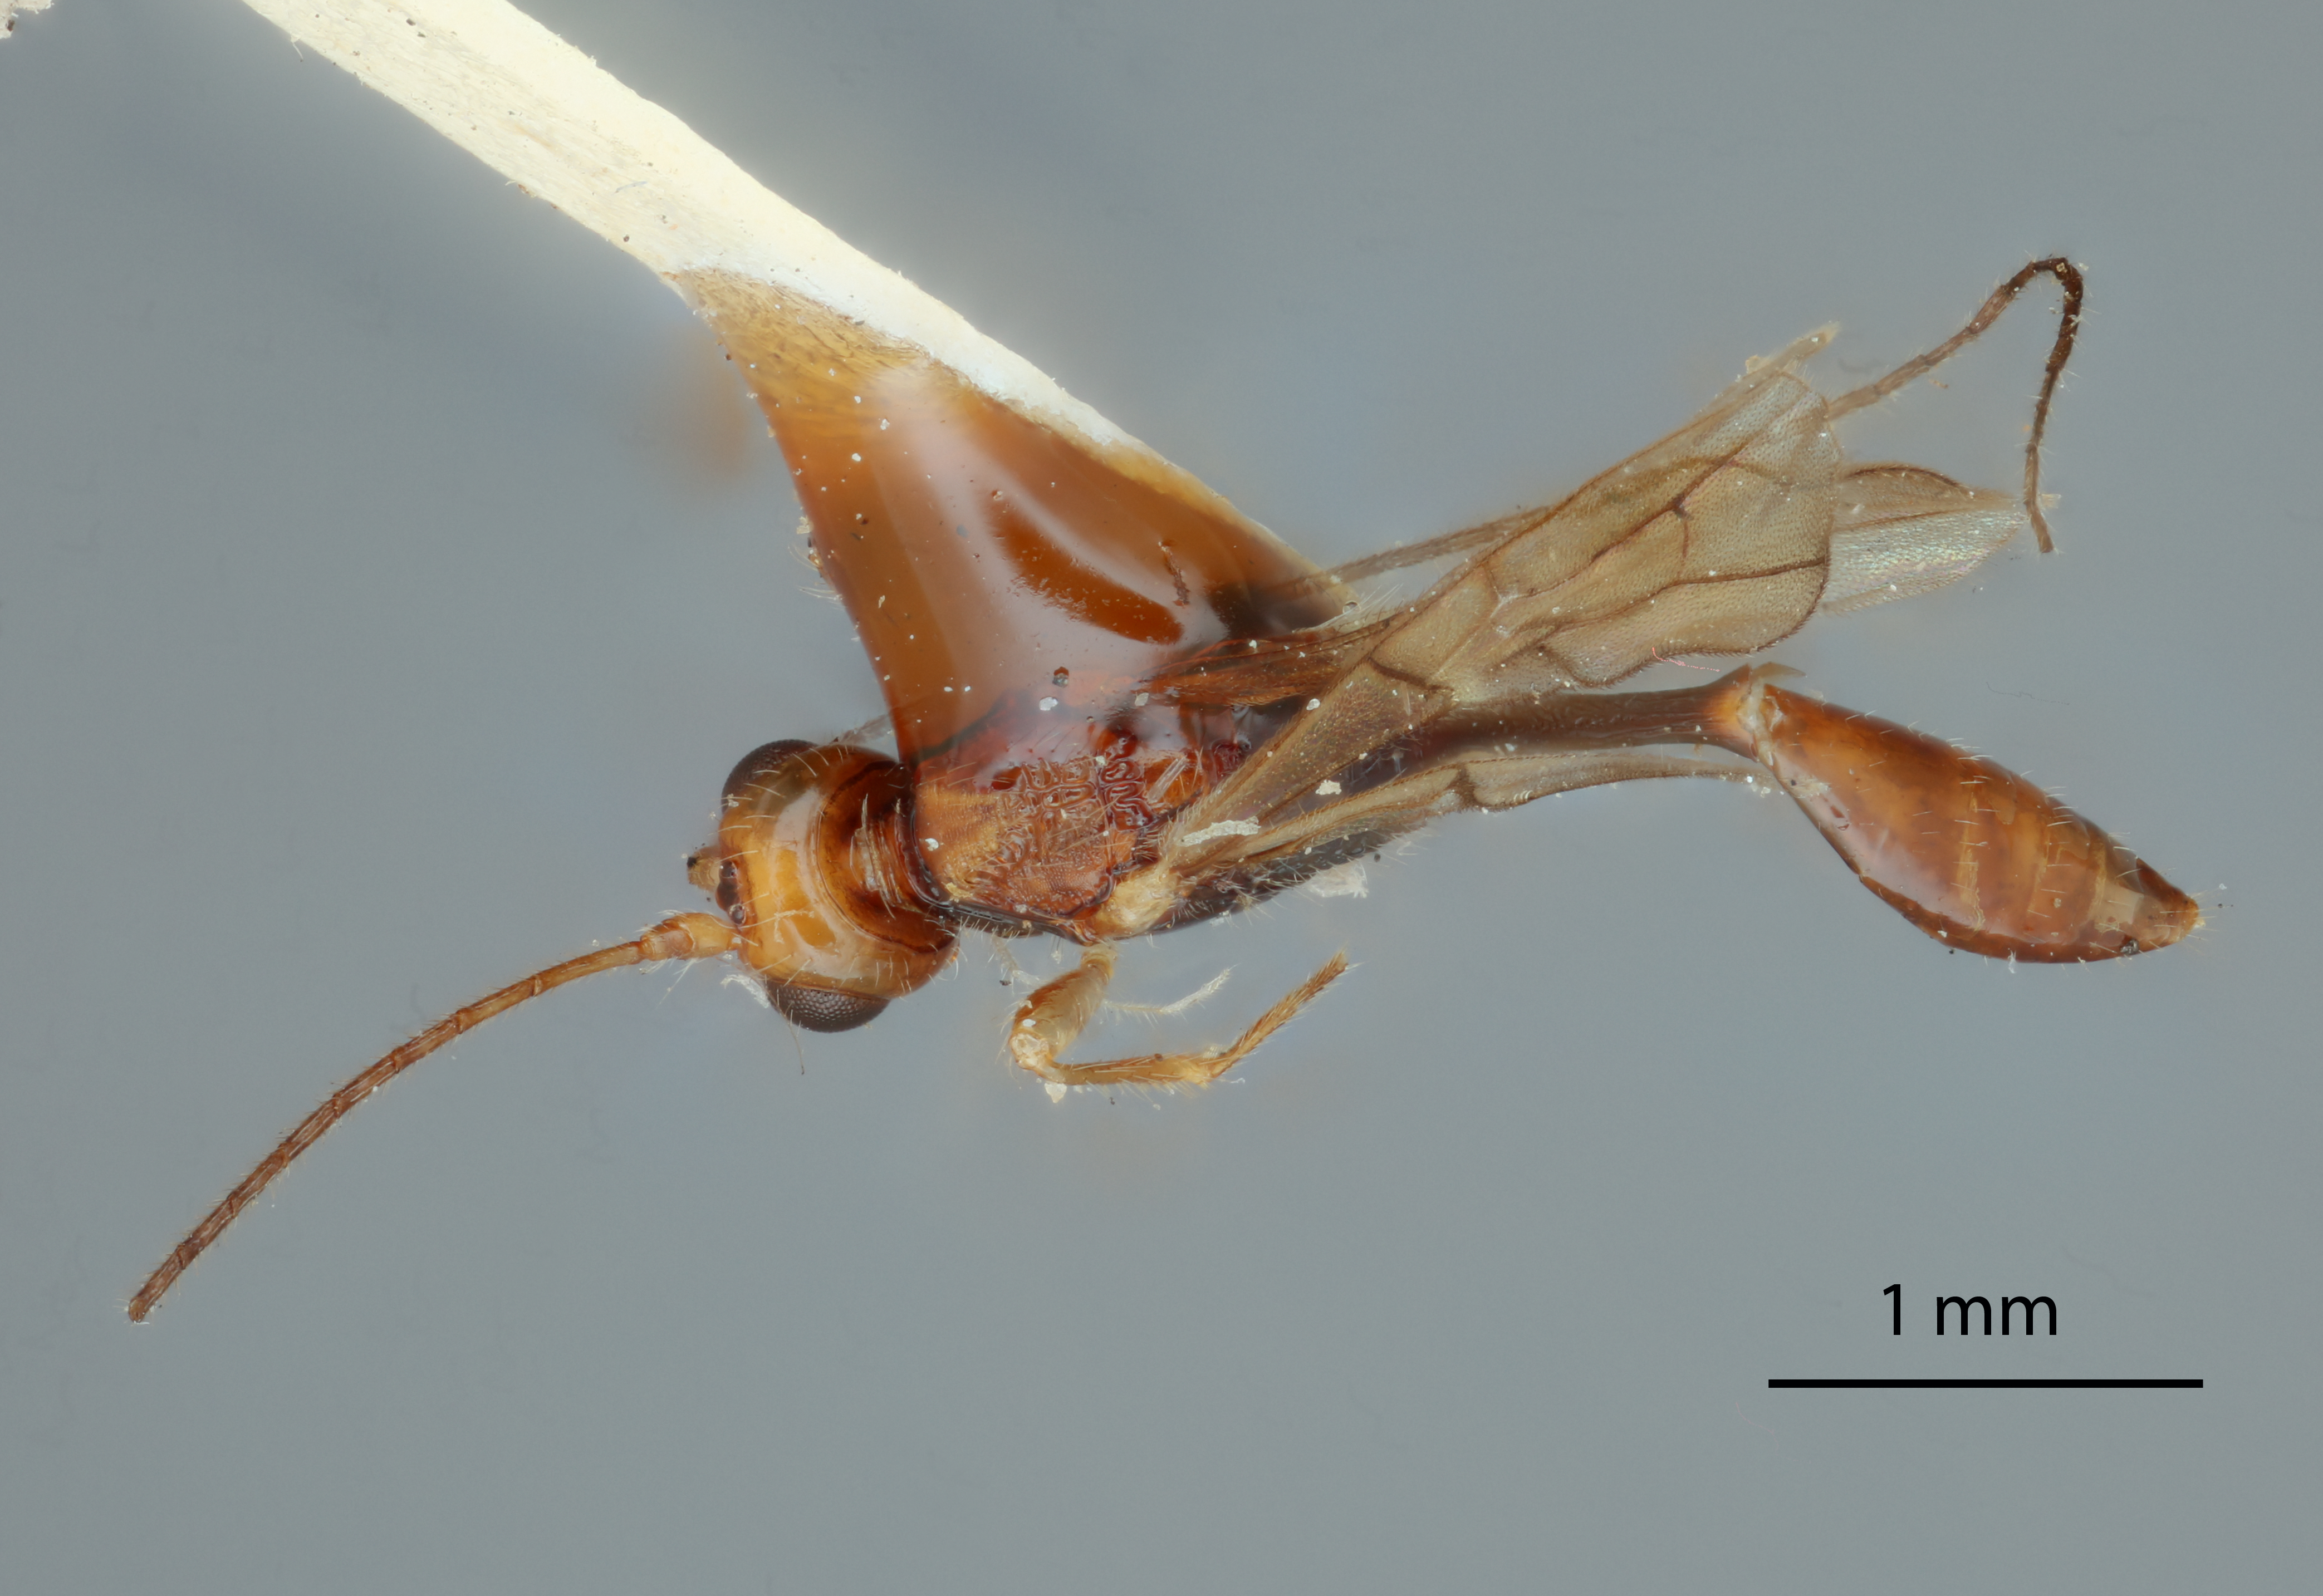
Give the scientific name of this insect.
Spathius fuscipennis
